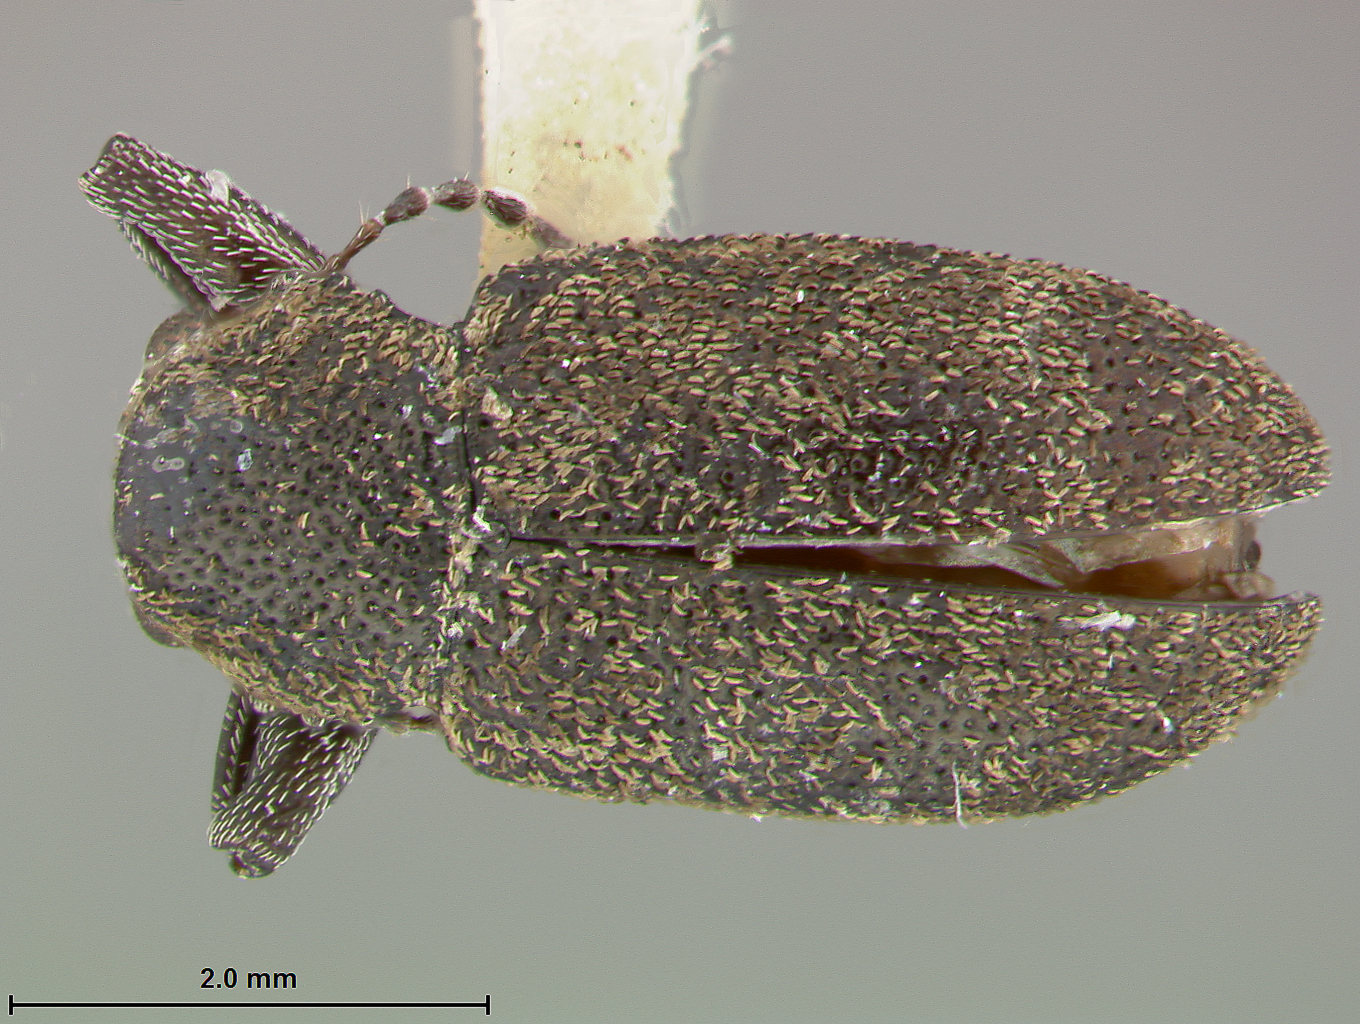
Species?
Myochrous coenus
